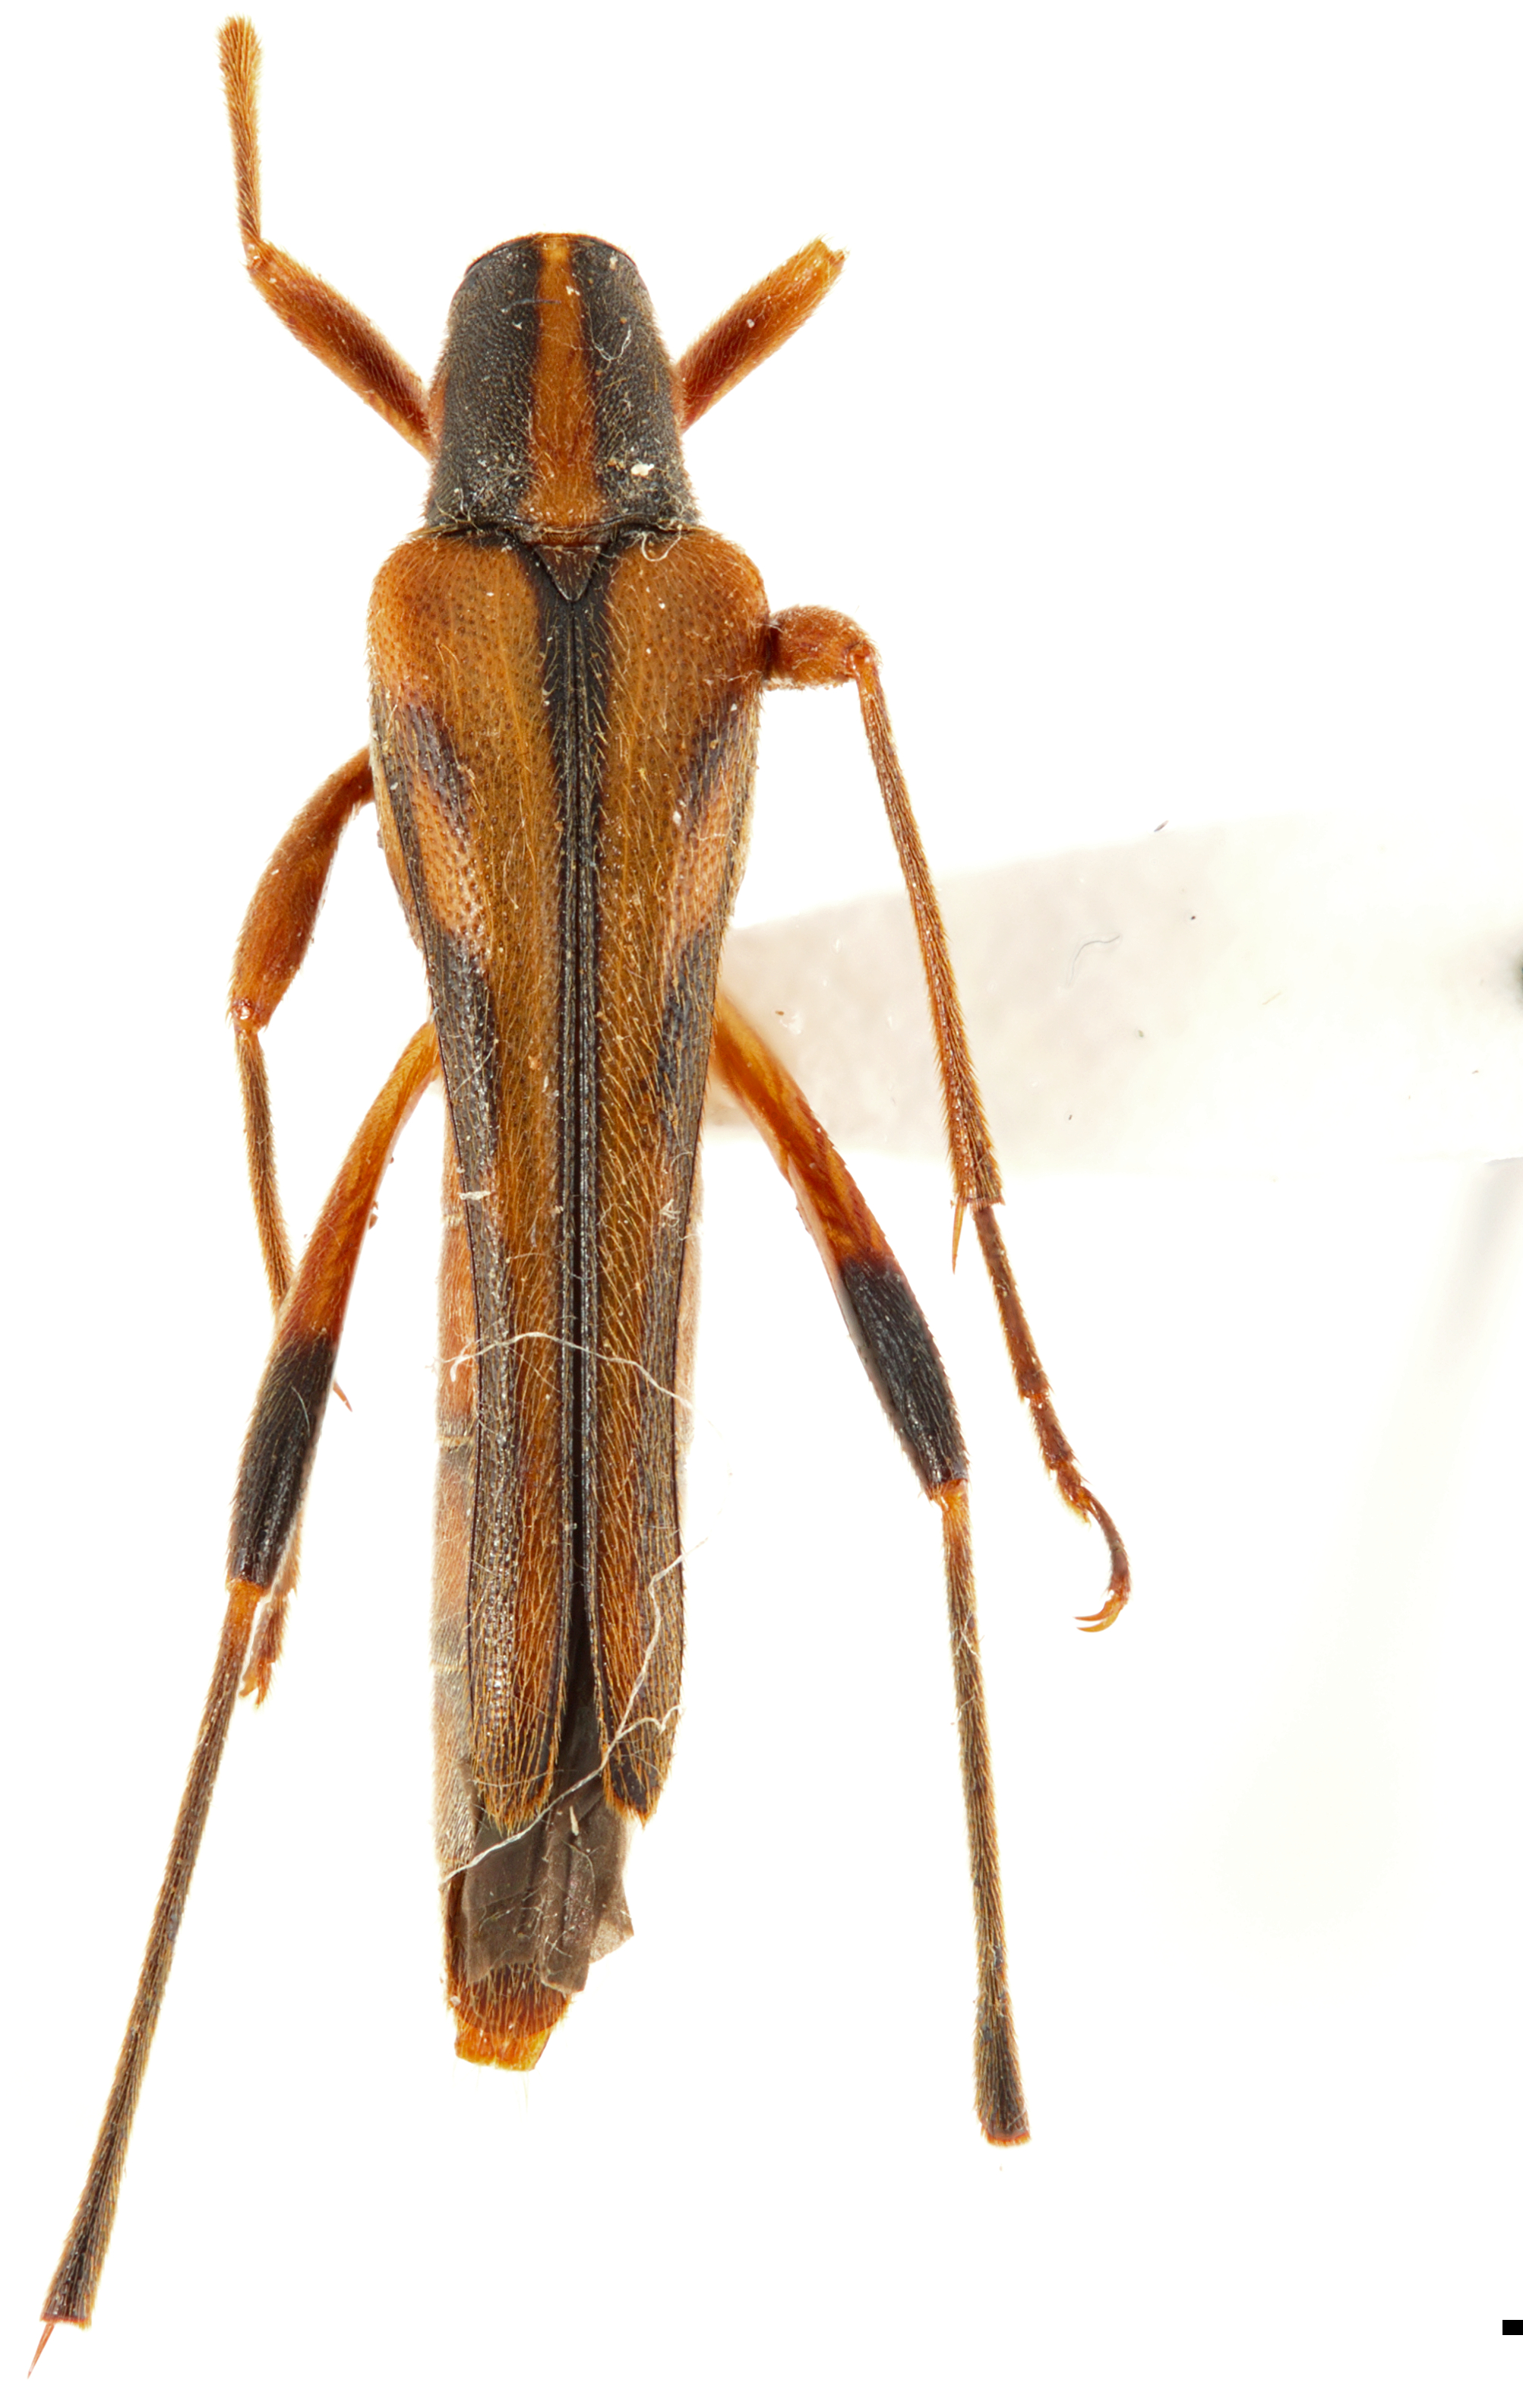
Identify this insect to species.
Idiostrangalia contracta
